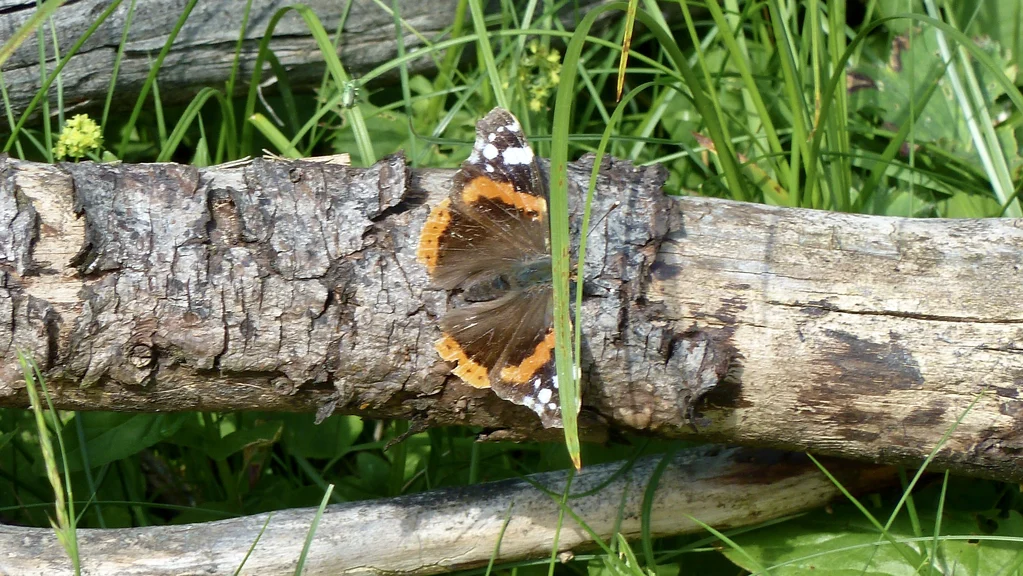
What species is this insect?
Vanessa atalanta
